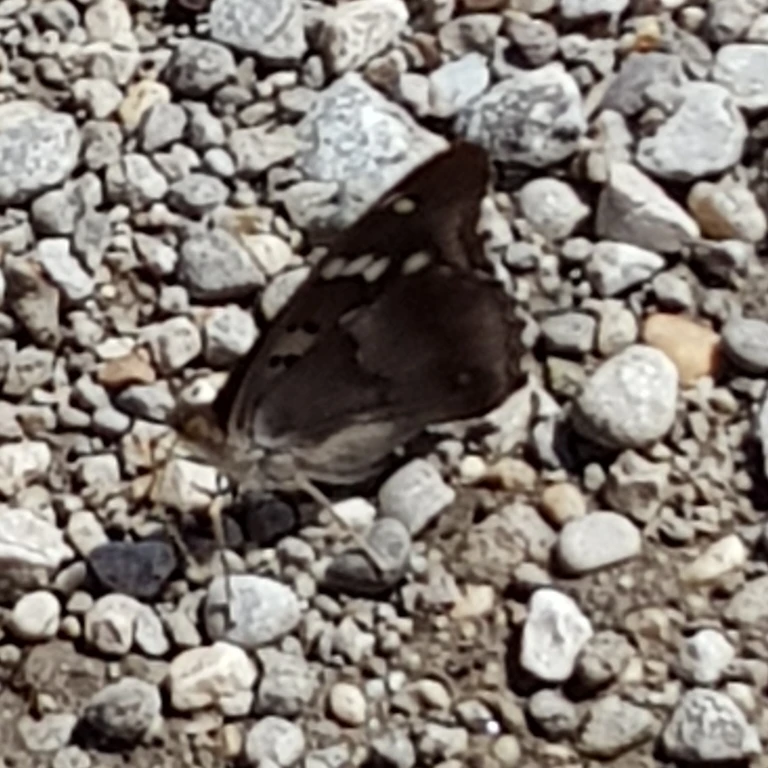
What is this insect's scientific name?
Apatura ilia
